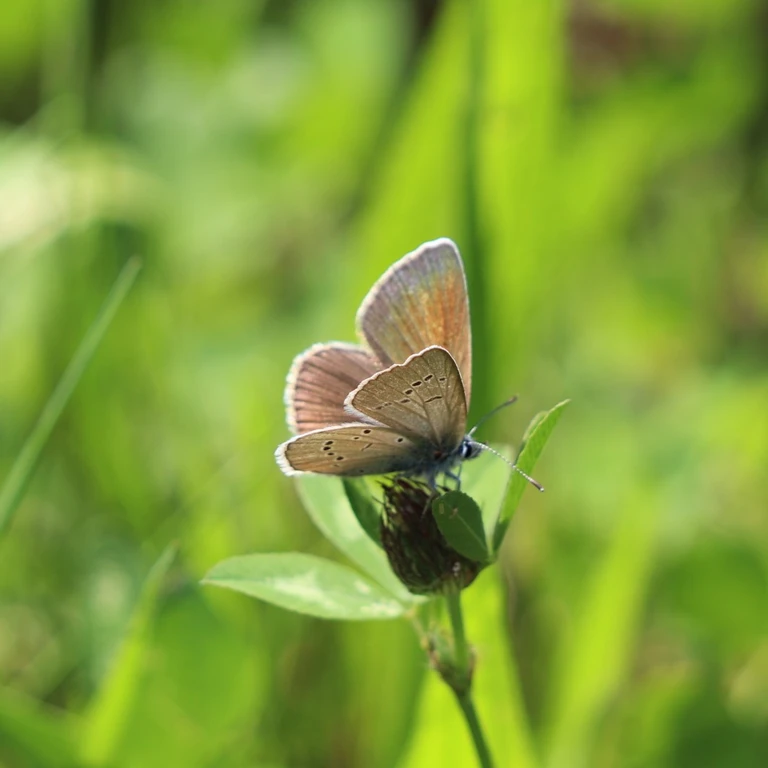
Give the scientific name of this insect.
Cyaniris semiargus
